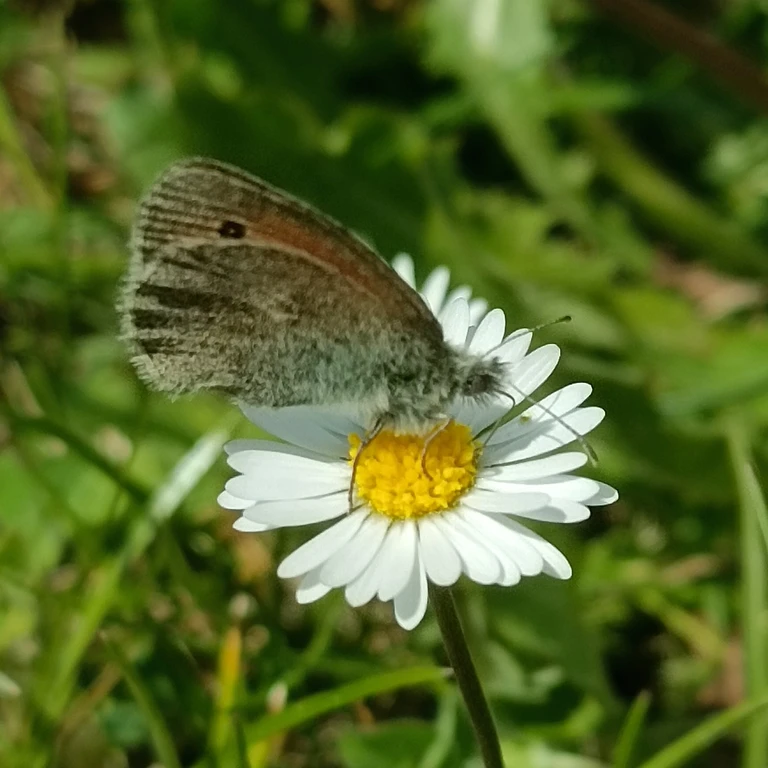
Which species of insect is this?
Coenonympha pamphilus
